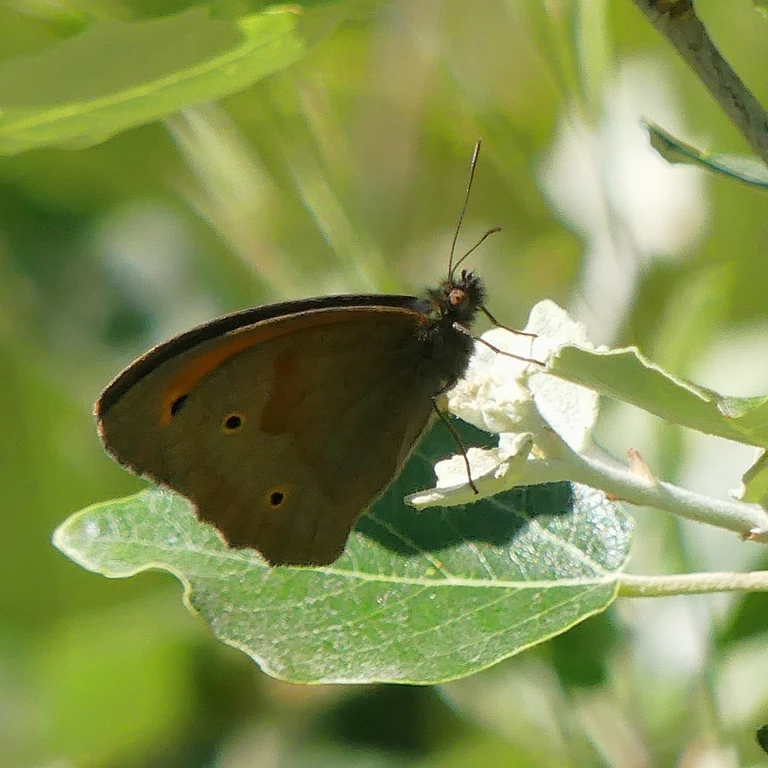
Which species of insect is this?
Maniola jurtina
